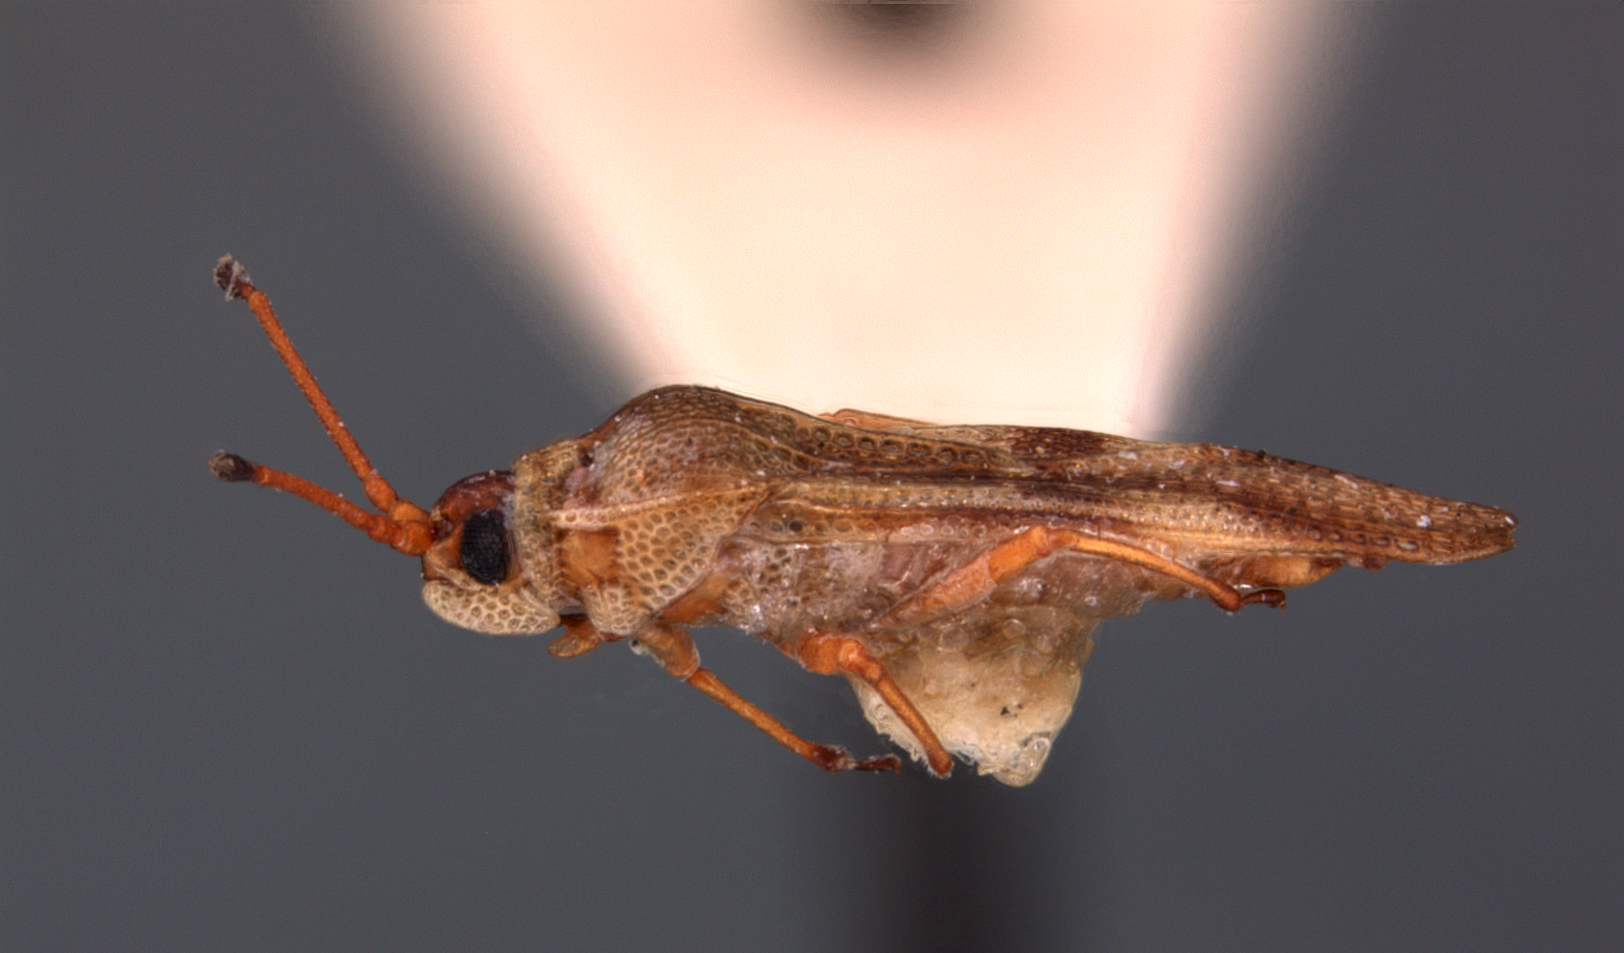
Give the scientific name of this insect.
Malandiola semota
